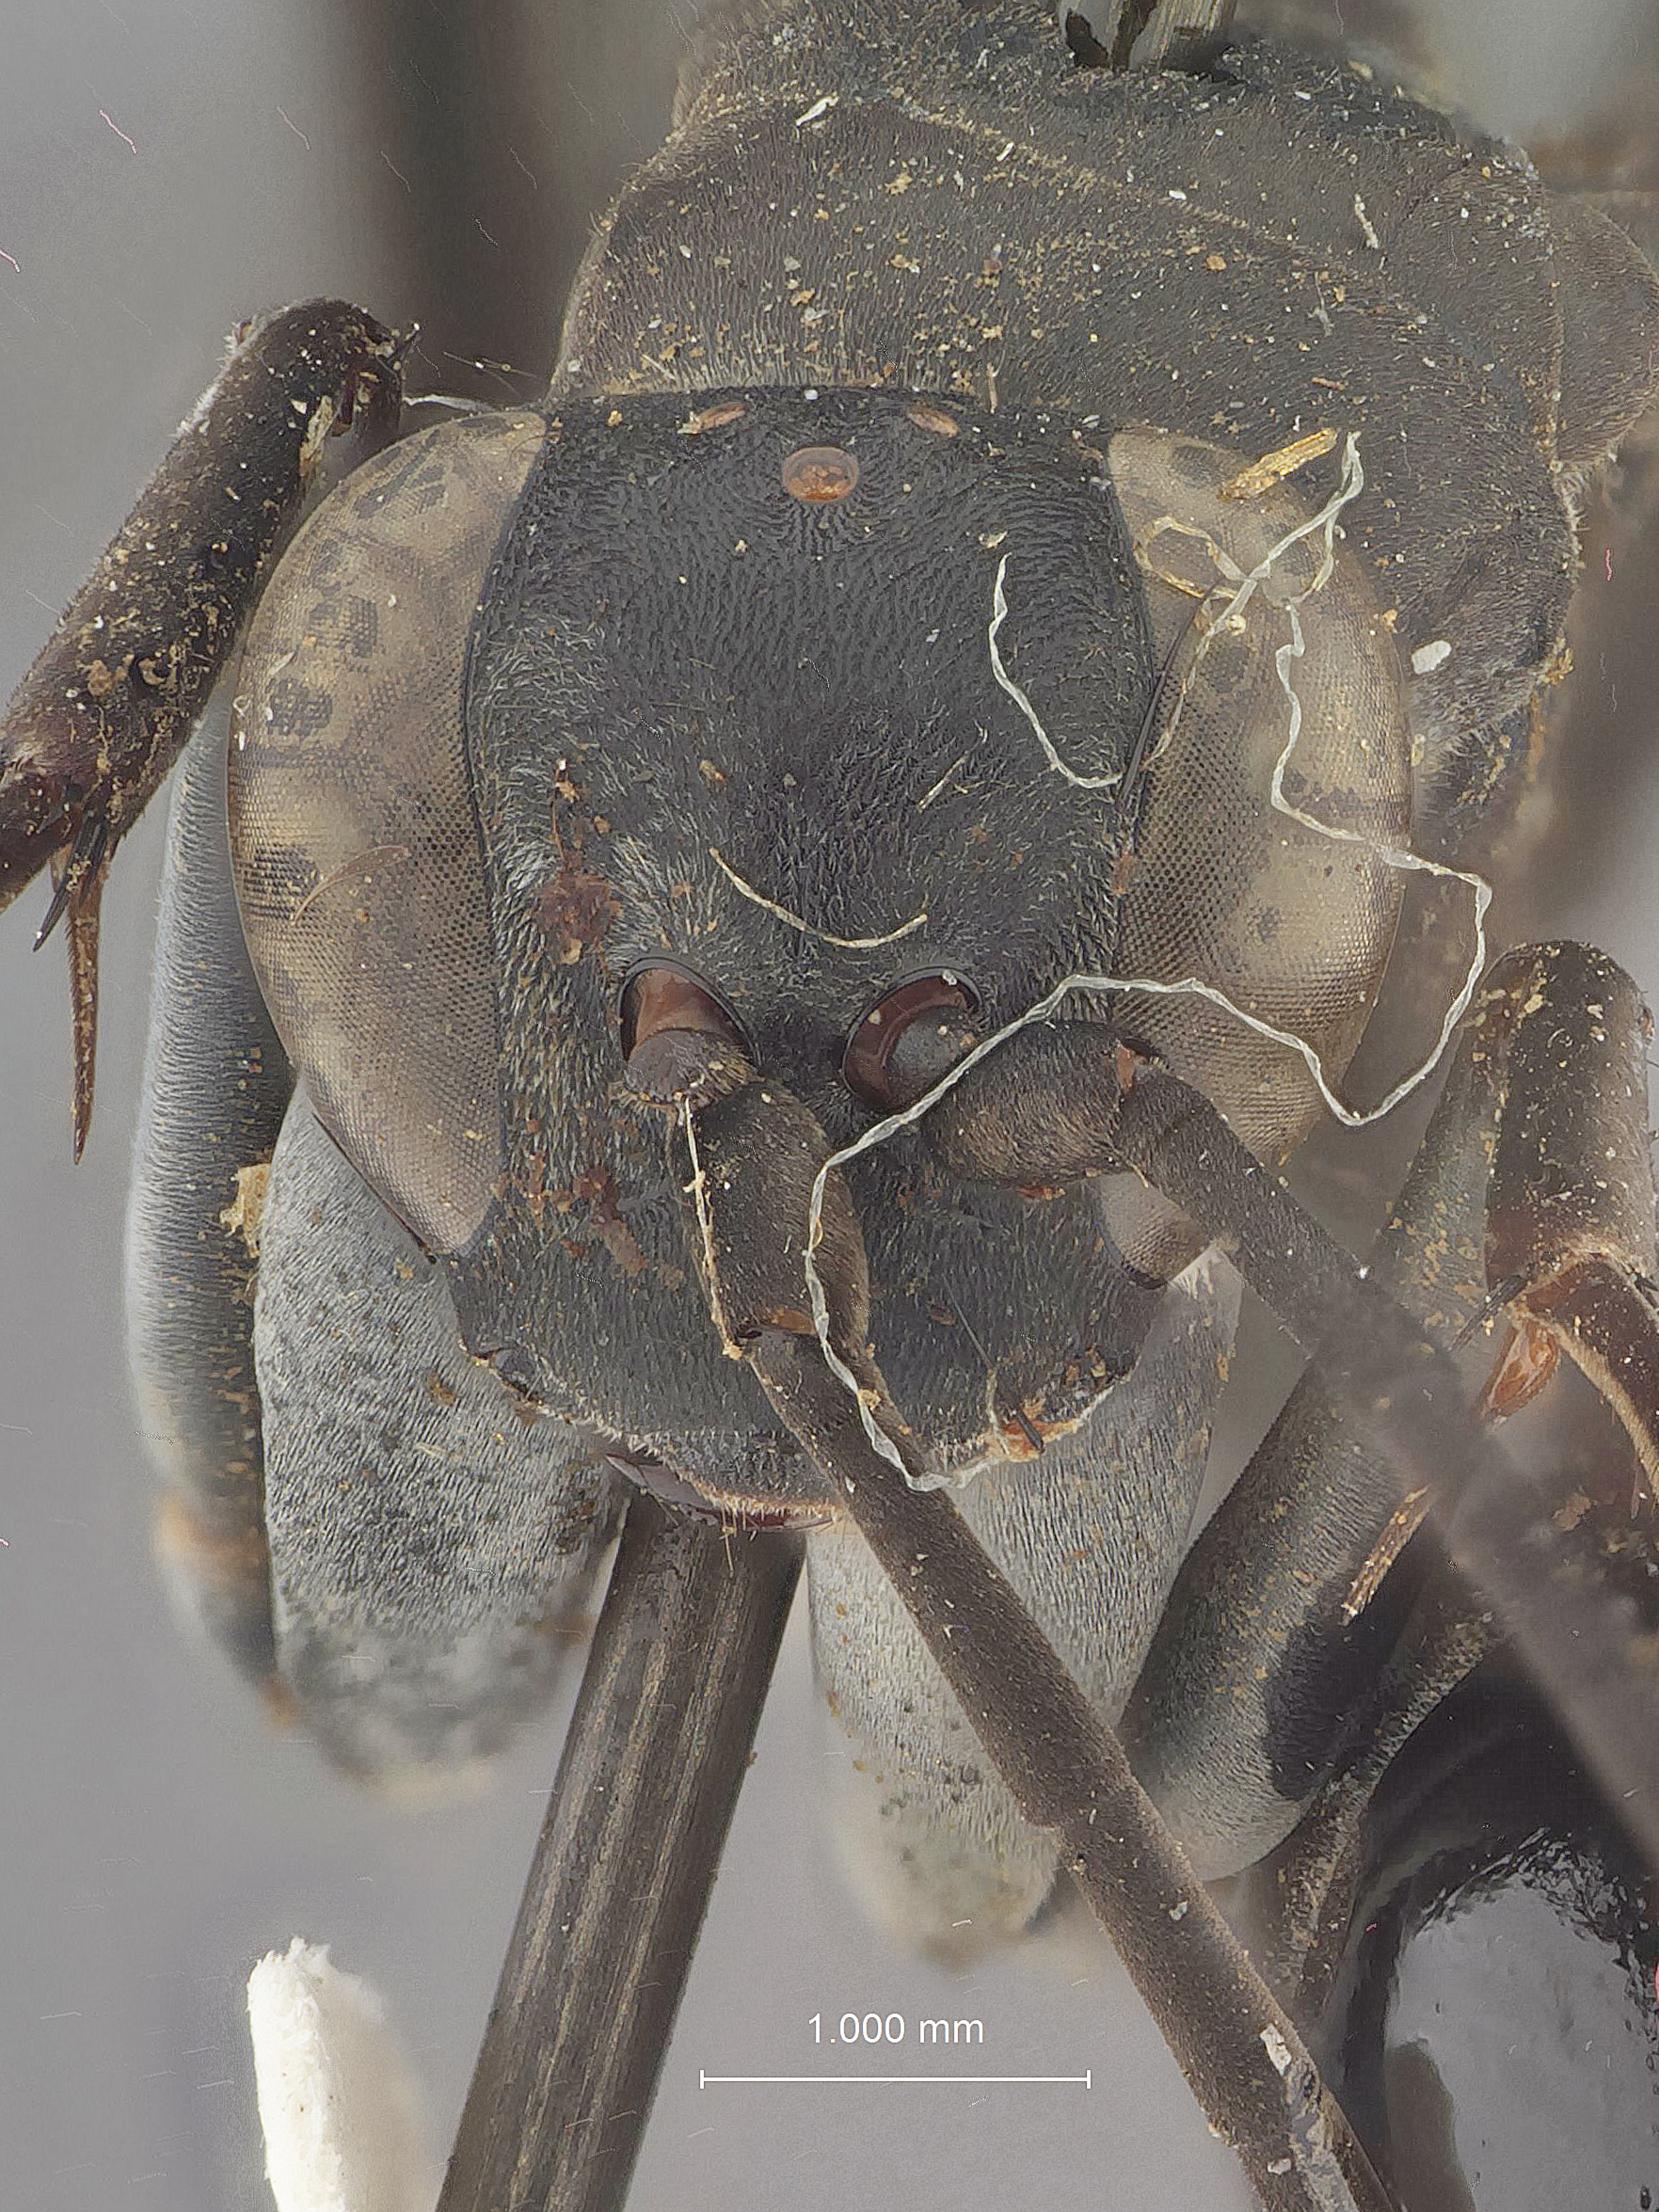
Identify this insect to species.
Paracyphononyx plutonis
